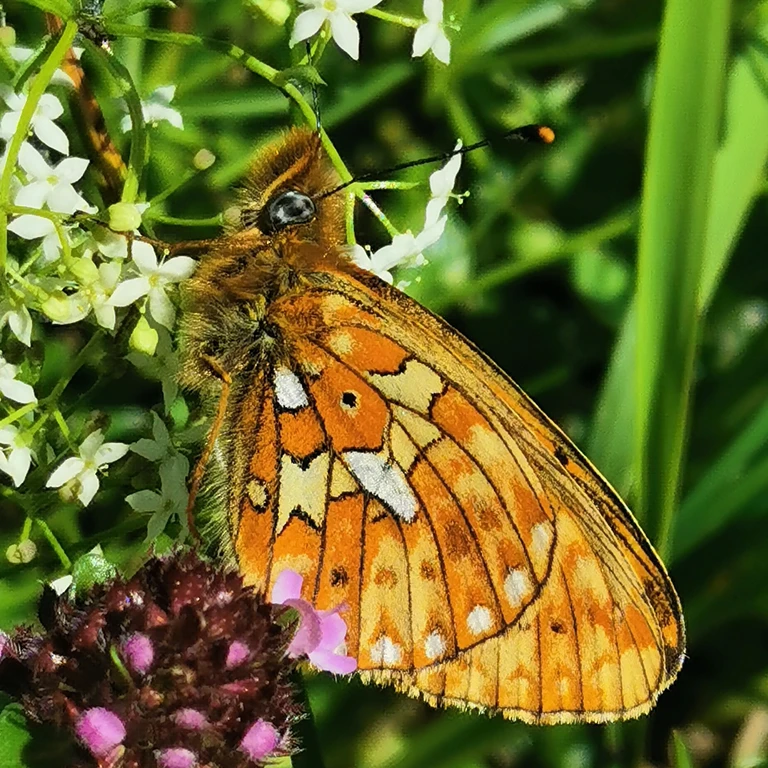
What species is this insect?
Boloria euphrosyne (also Clossiana euphrosyne)
